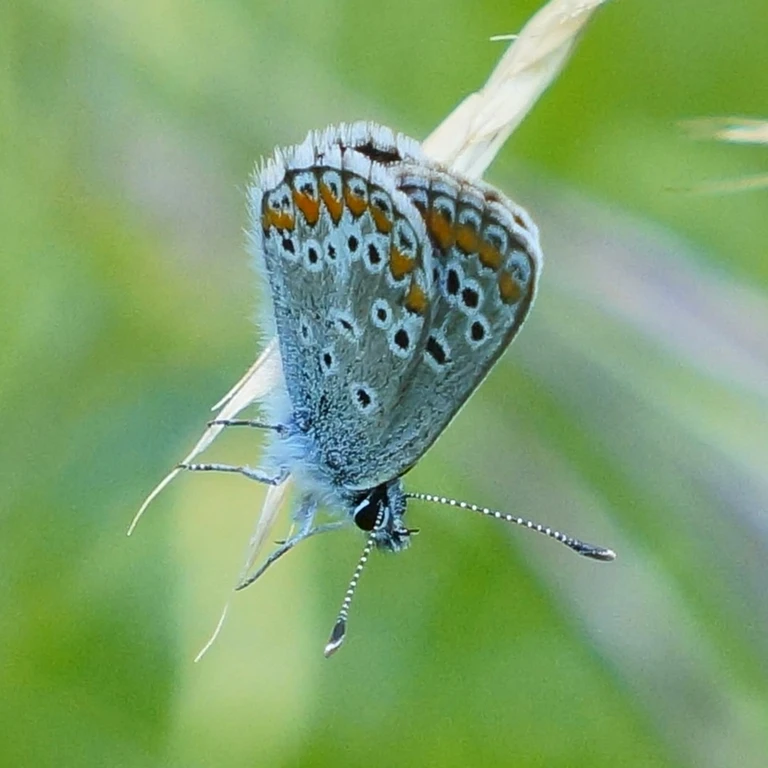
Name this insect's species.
Aricia agestis/artaxerxes
